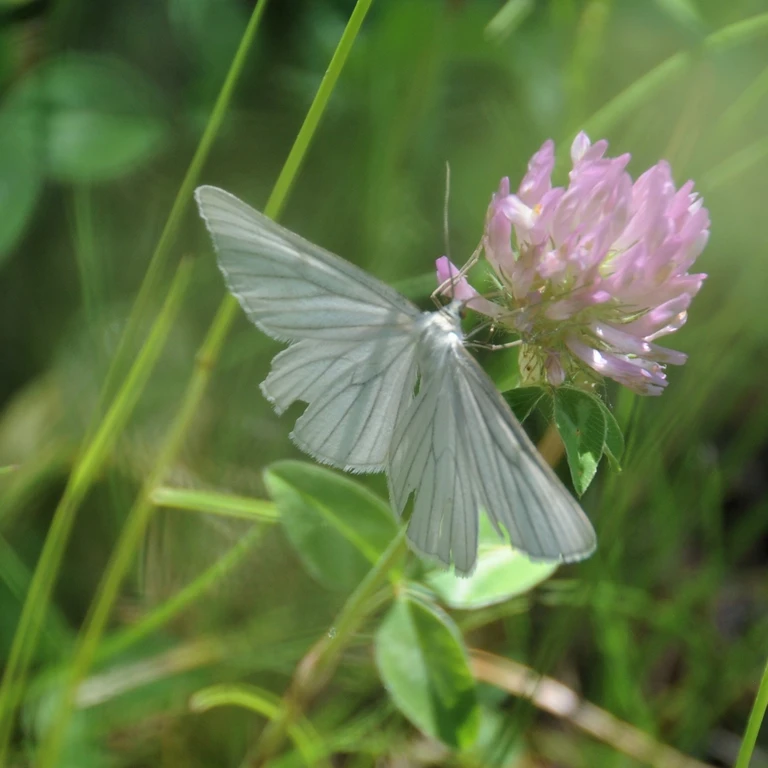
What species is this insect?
Siona lineata
